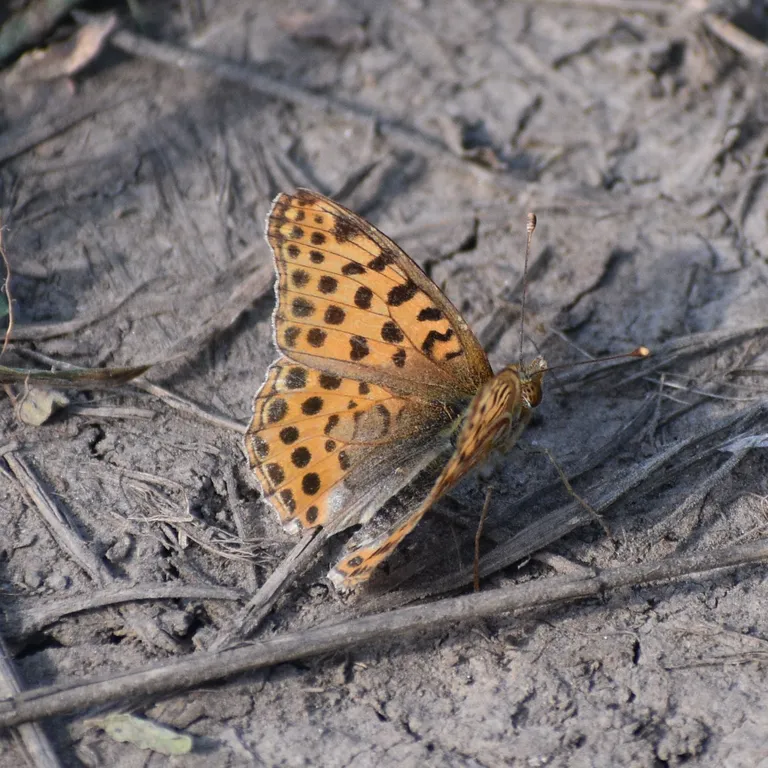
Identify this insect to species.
Issoria lathonia
